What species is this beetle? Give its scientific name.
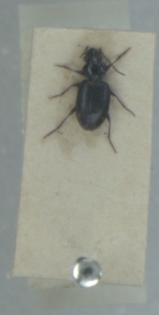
Bembidion lunulatum
